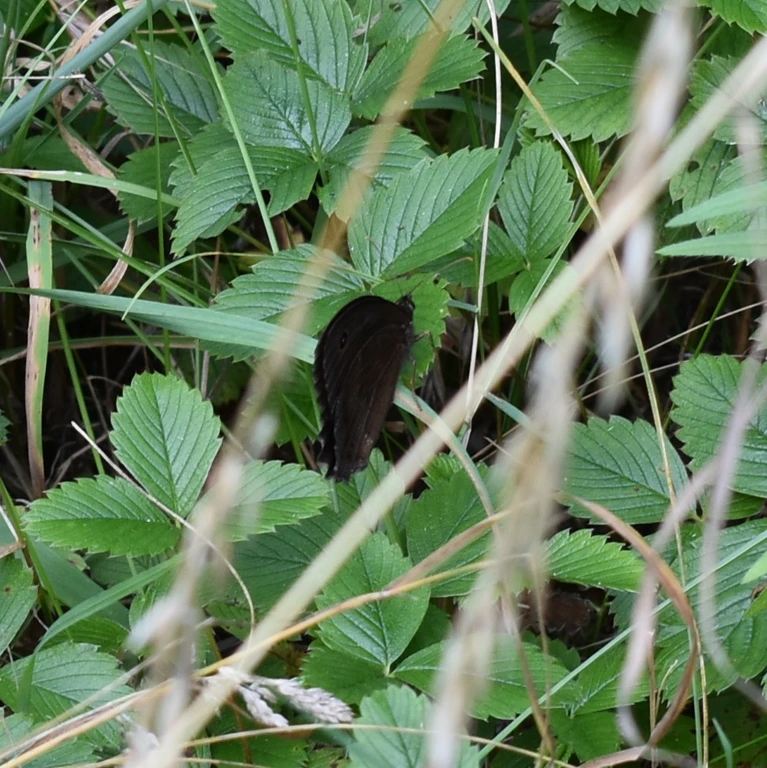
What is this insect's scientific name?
Minois dryas
